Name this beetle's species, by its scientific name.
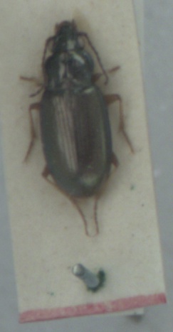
Pogonus chalceus
